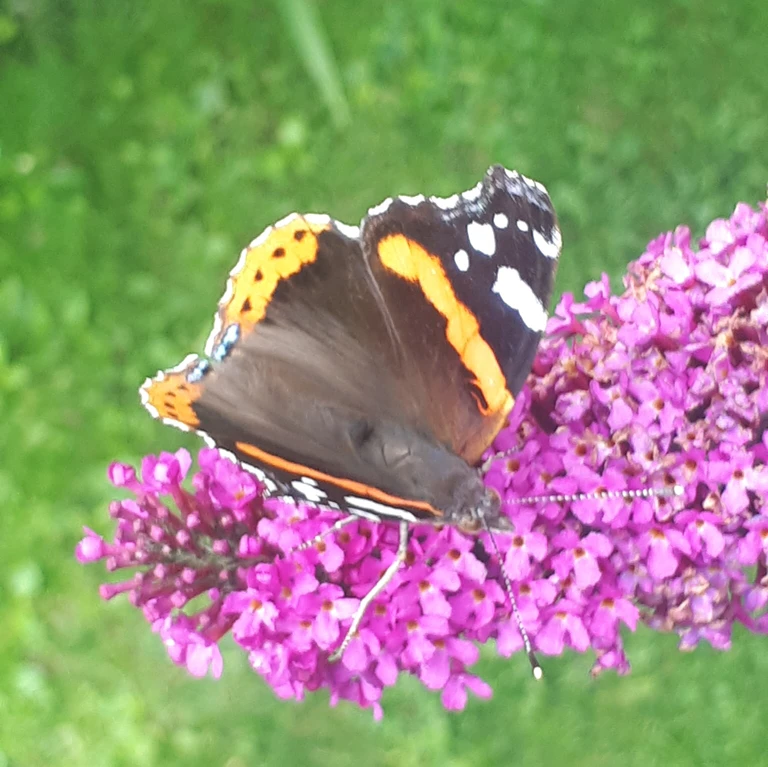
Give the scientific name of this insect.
Vanessa atalanta
